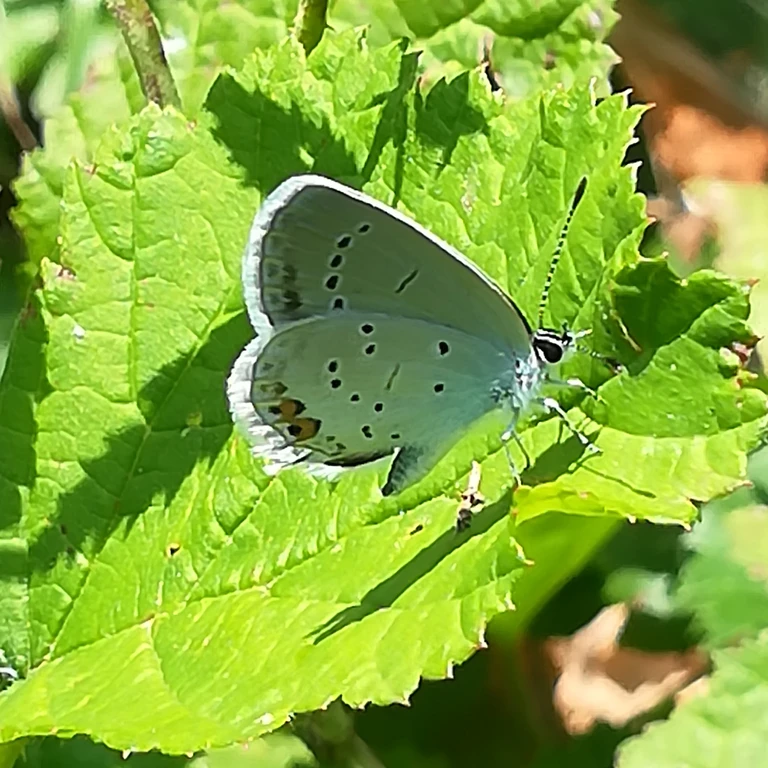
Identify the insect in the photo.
Cupido argiades (also Elkalyce argiades)
